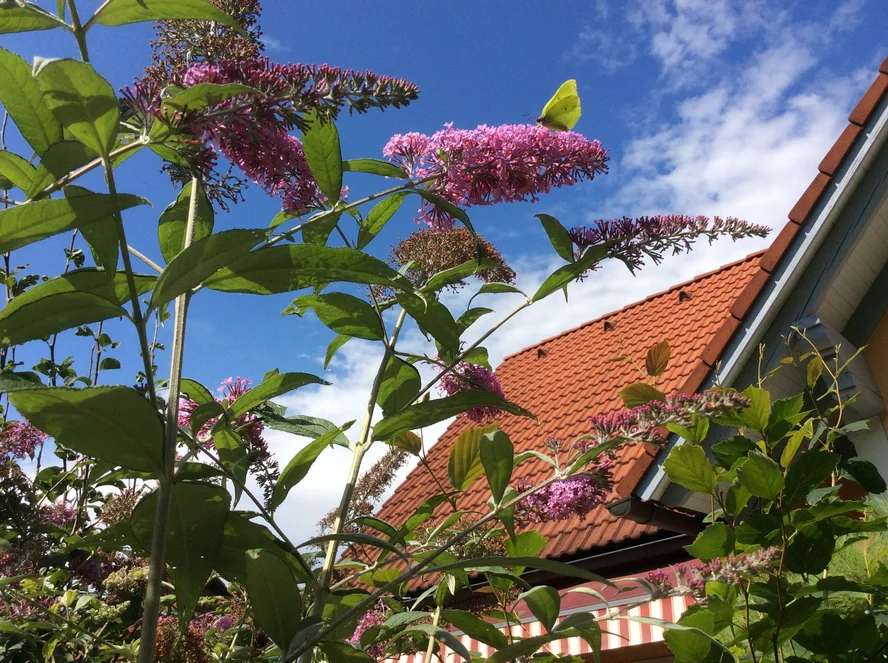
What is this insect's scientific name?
Gonepteryx rhamni
